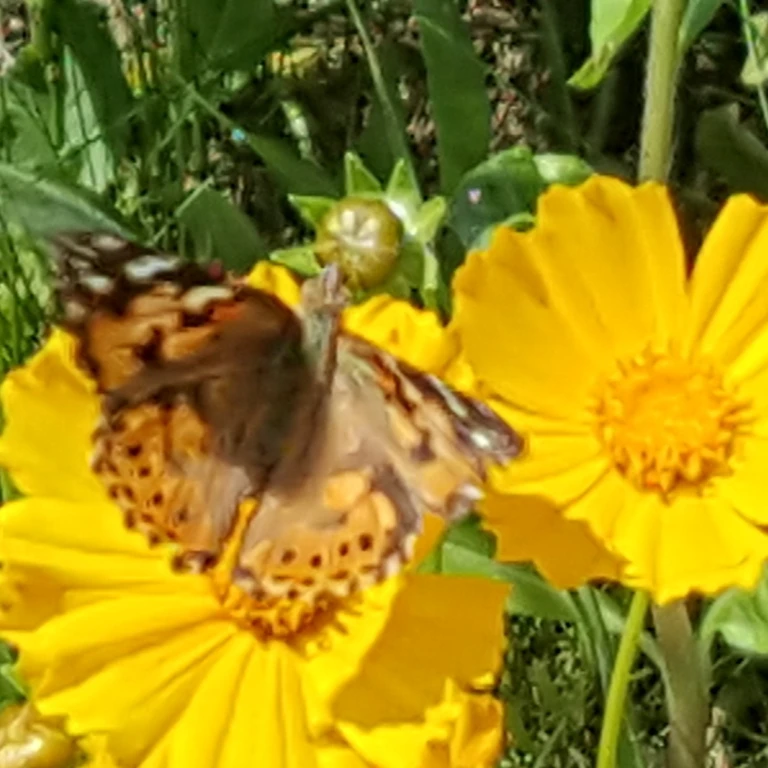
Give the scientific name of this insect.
Vanessa cardui
